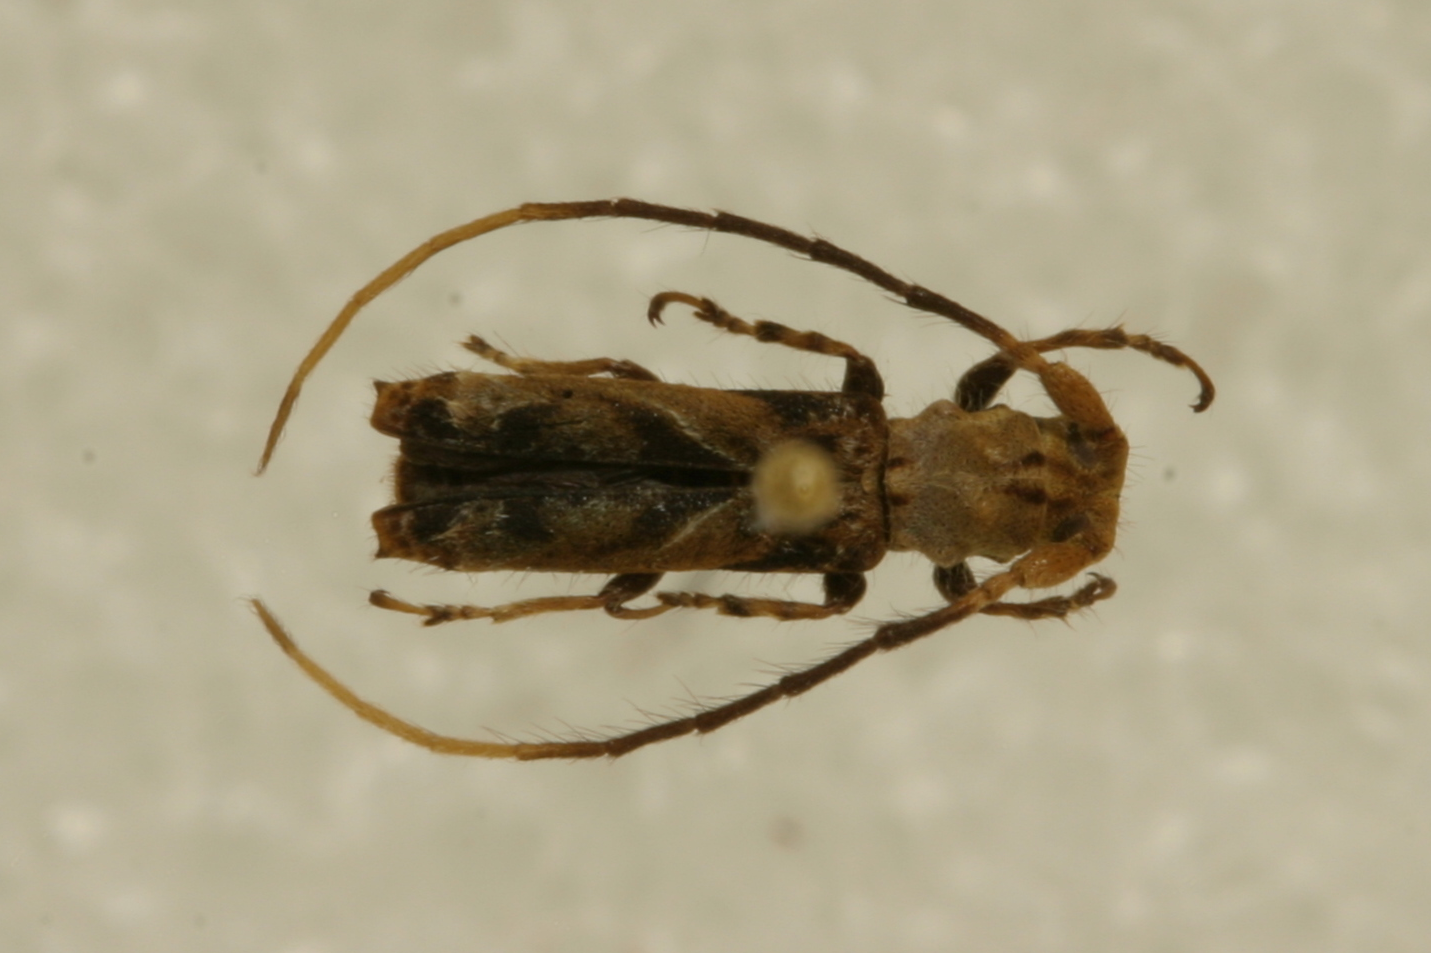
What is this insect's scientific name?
Irundiaba waorani
